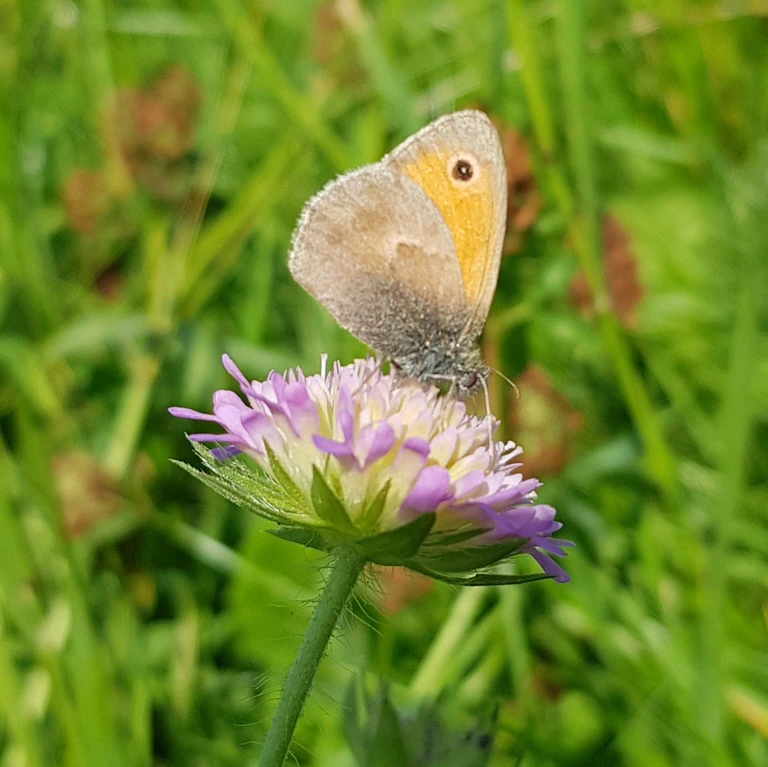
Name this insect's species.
Coenonympha pamphilus
